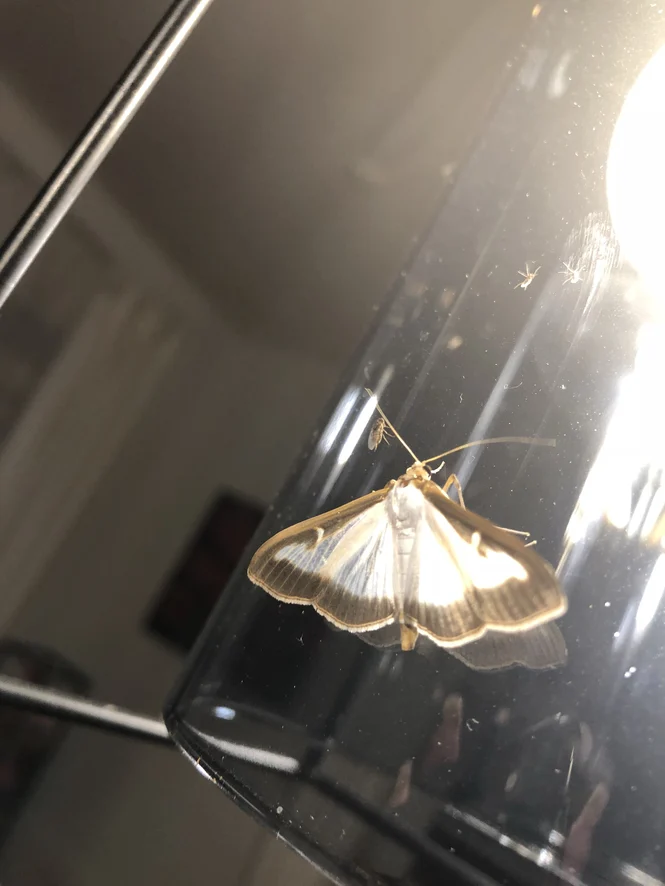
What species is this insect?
Cydalima perspectalis
